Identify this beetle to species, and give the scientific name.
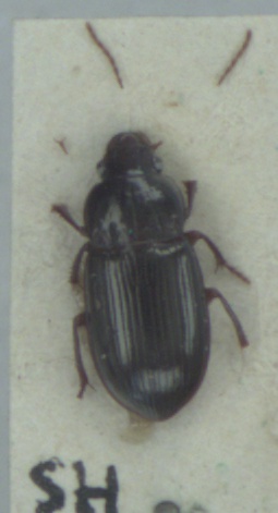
Amara apricaria
